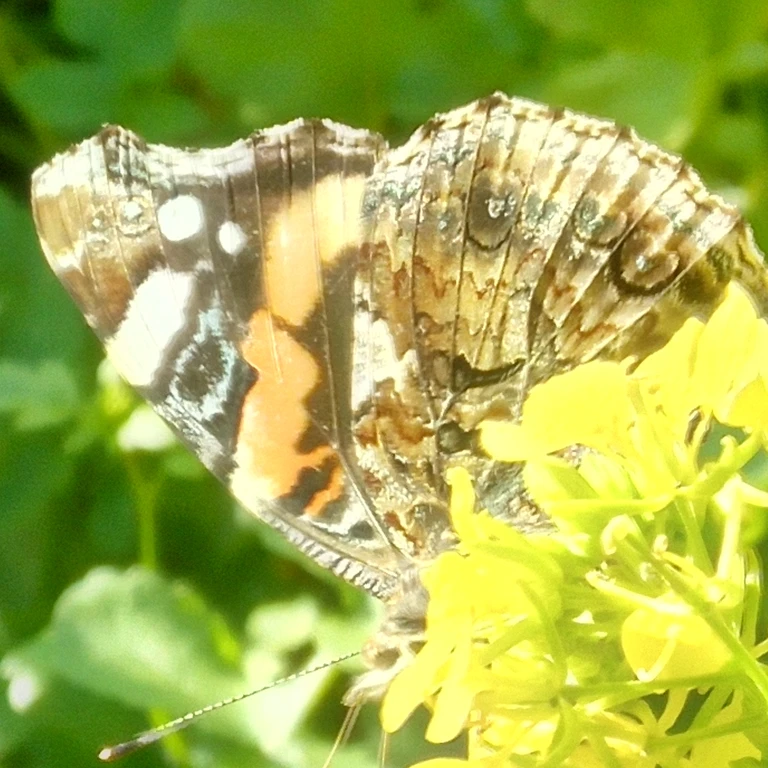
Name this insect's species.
Vanessa atalanta
